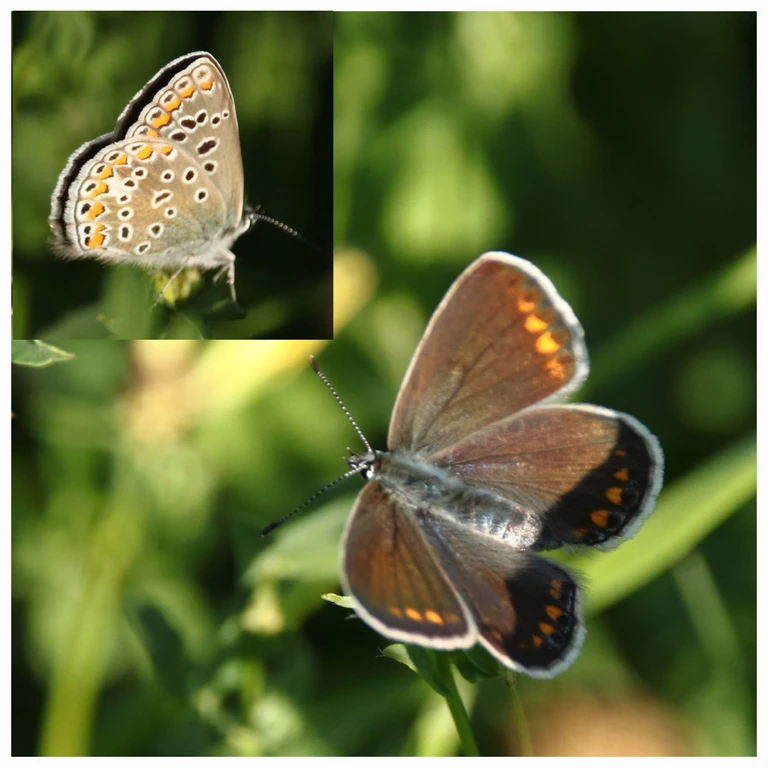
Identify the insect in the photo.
Polyommatus icarus
